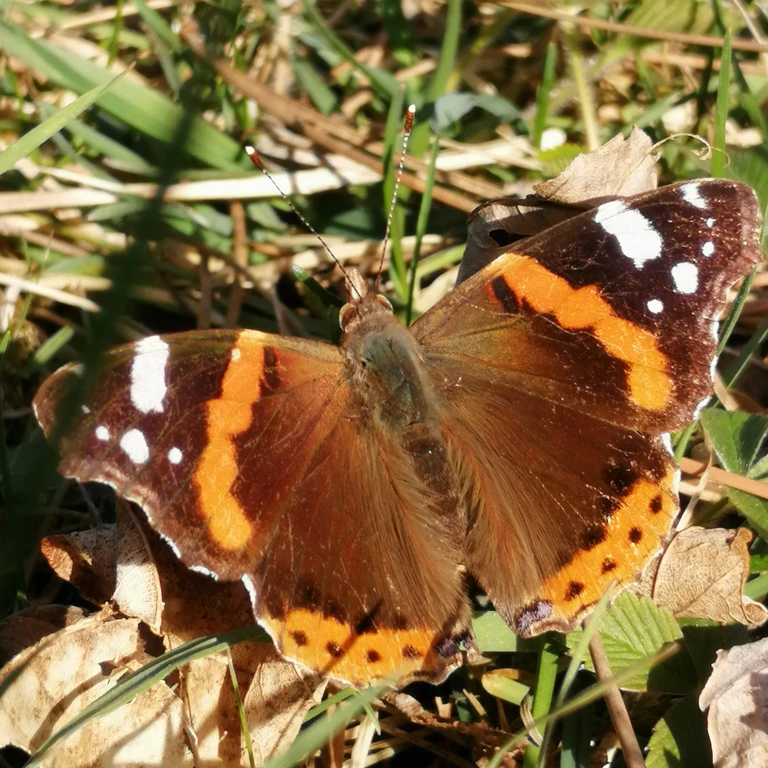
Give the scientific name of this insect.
Vanessa atalanta
